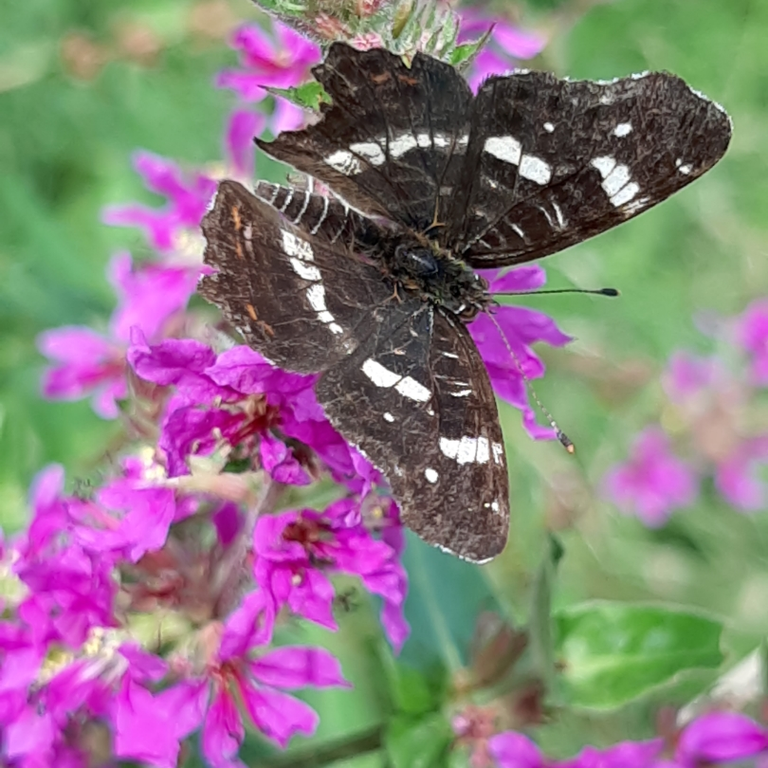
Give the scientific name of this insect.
Araschnia levana
